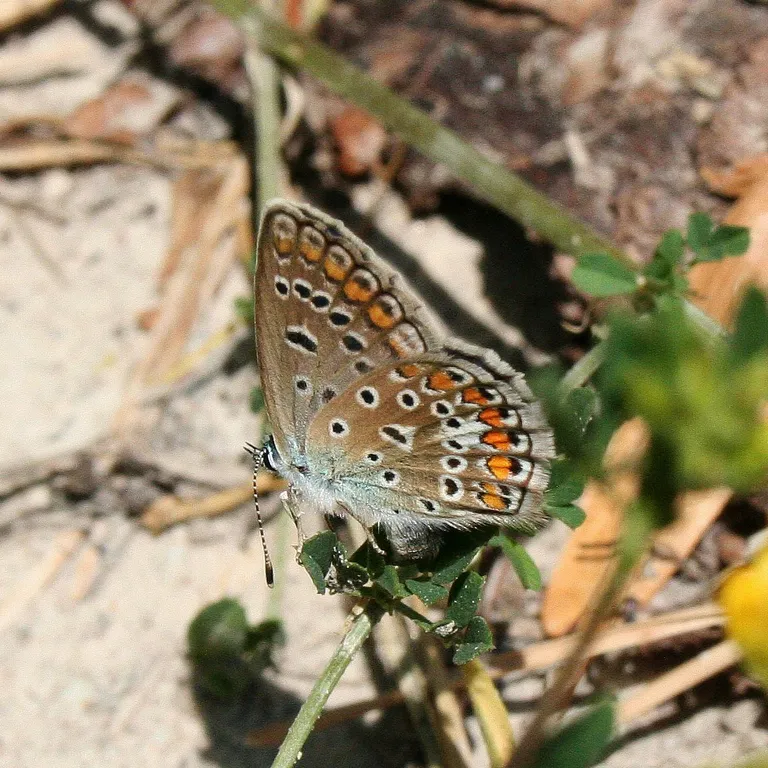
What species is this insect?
Polyommatus icarus
